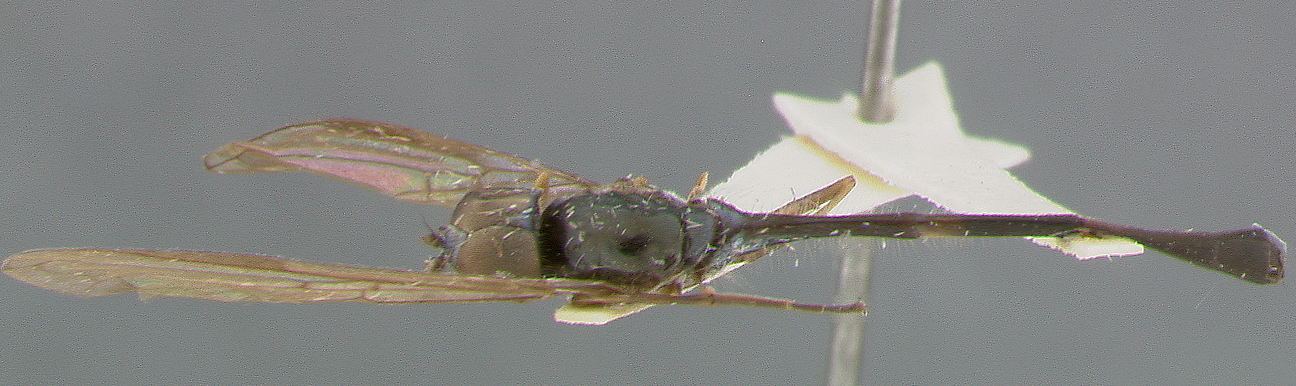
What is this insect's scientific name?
Baccha attenuata
